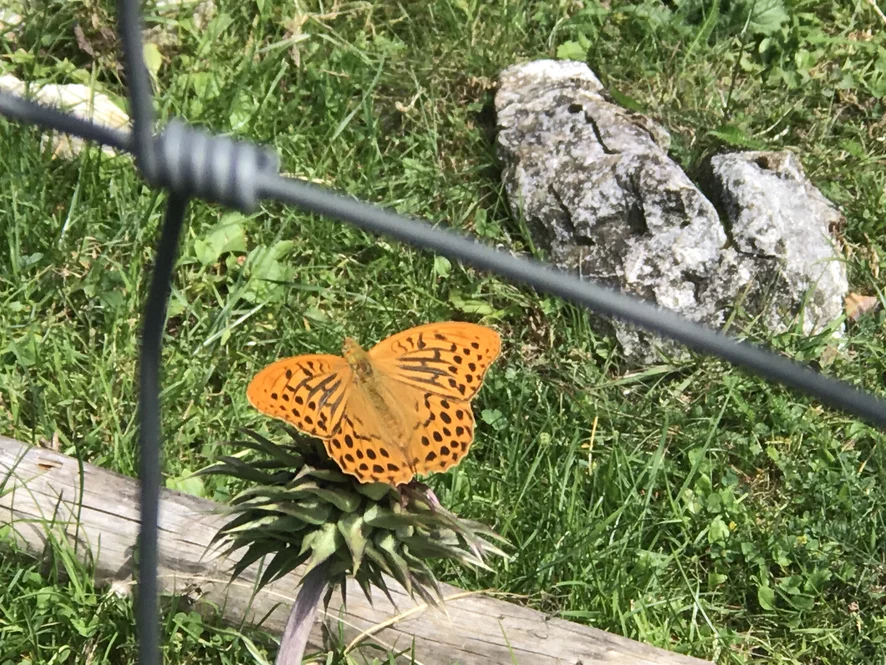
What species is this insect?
Argynnis paphia
